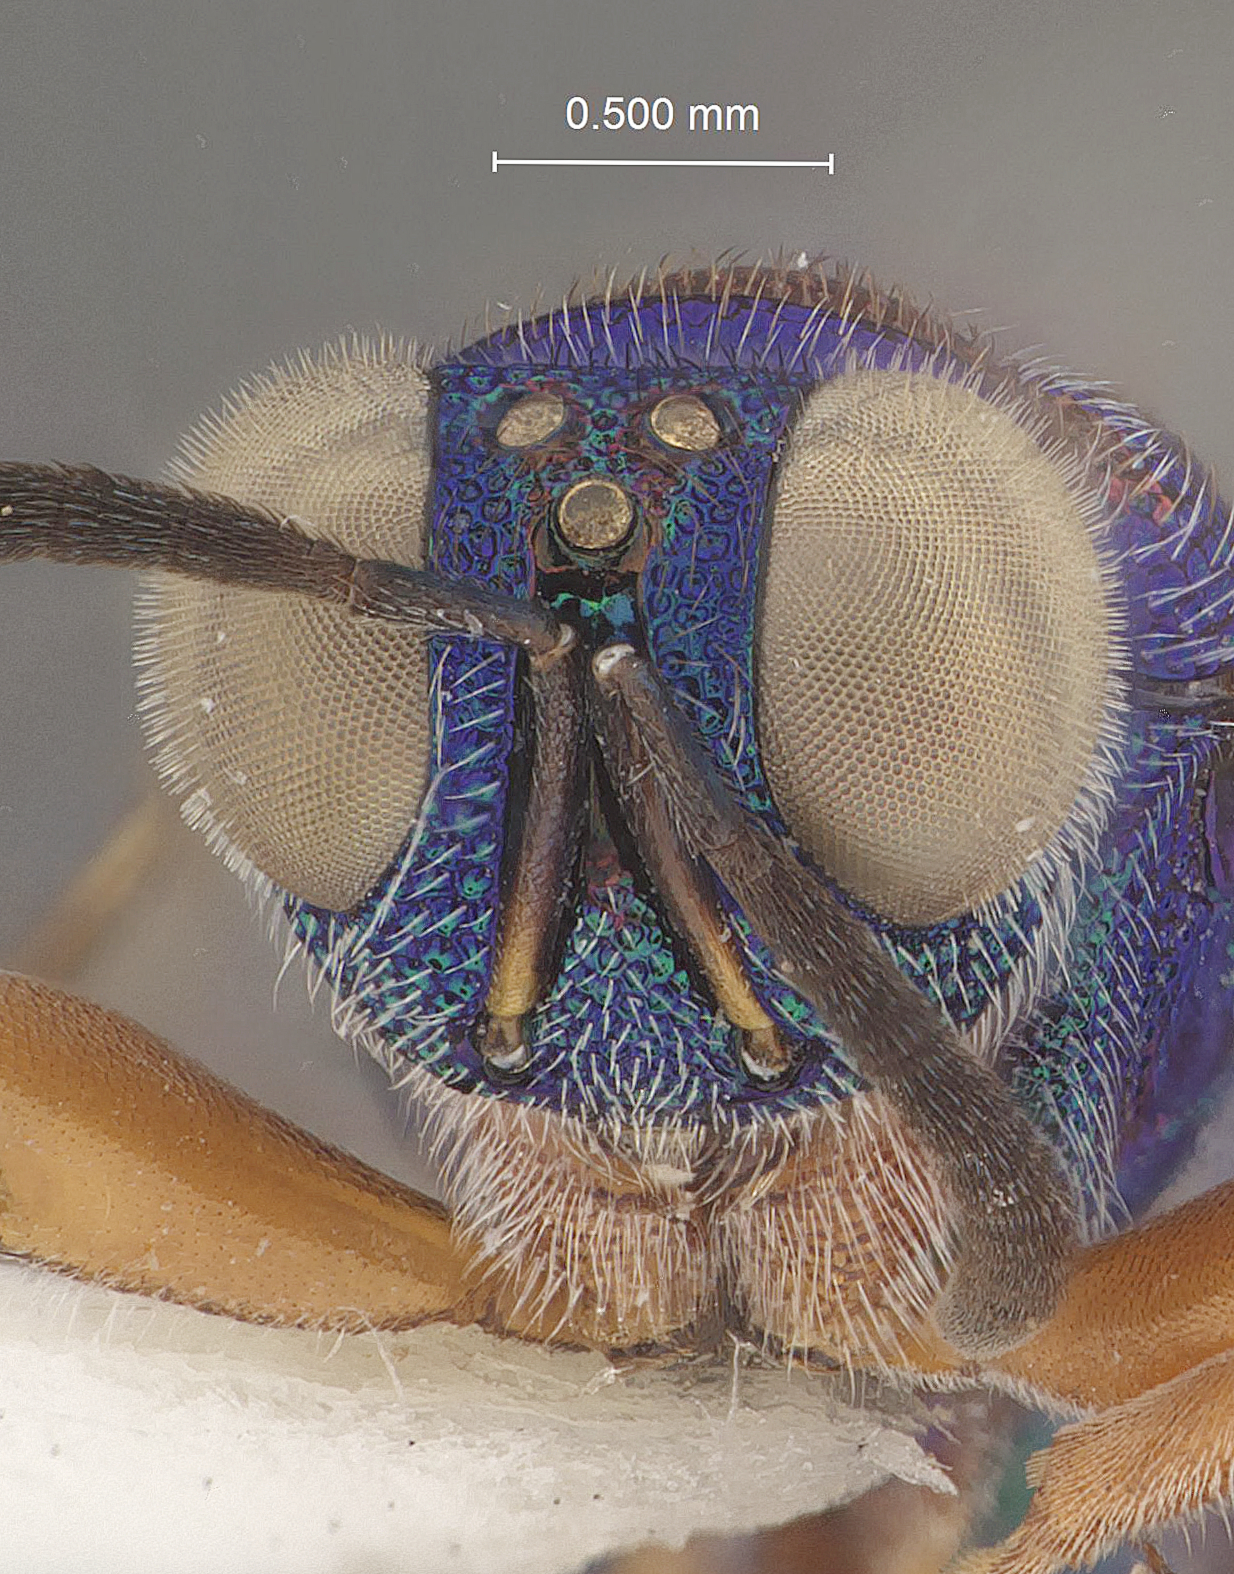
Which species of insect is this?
Hadroepistenia erwini
